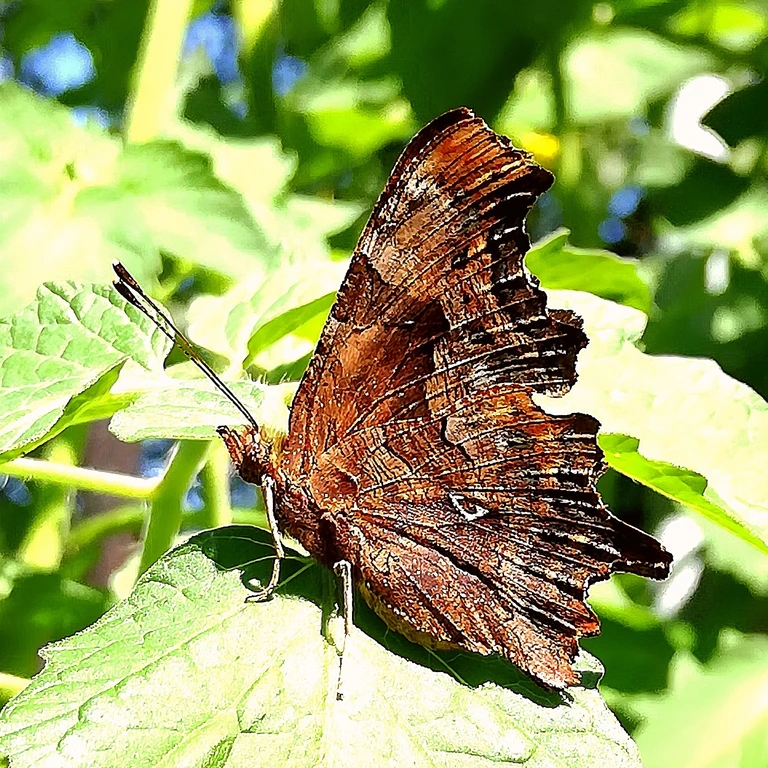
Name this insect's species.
Polygonia c-album
